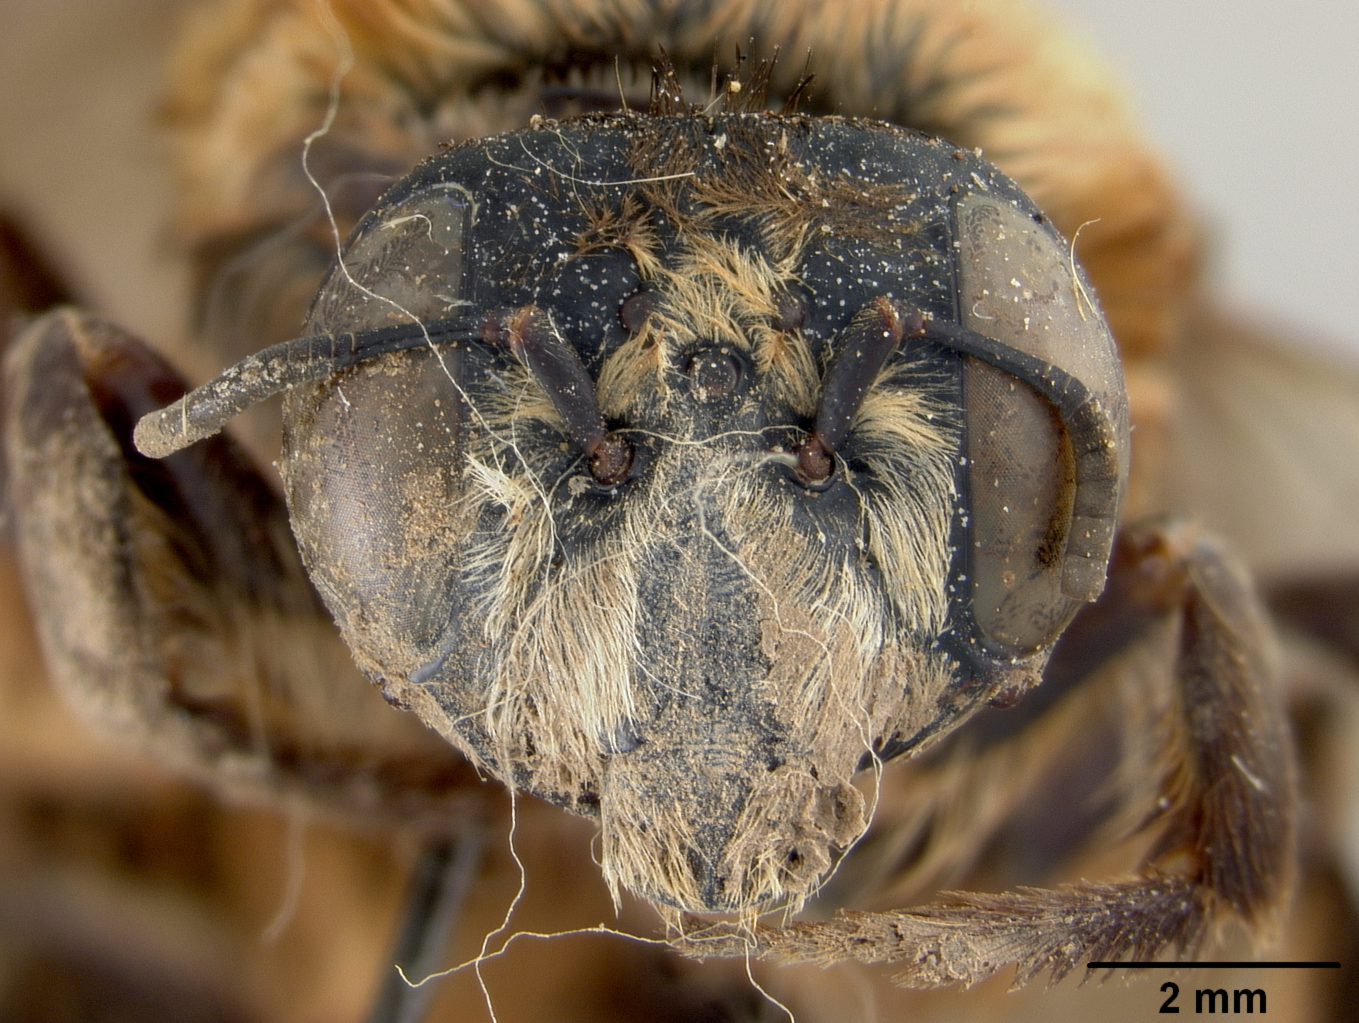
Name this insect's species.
Protoxaea impunctata
